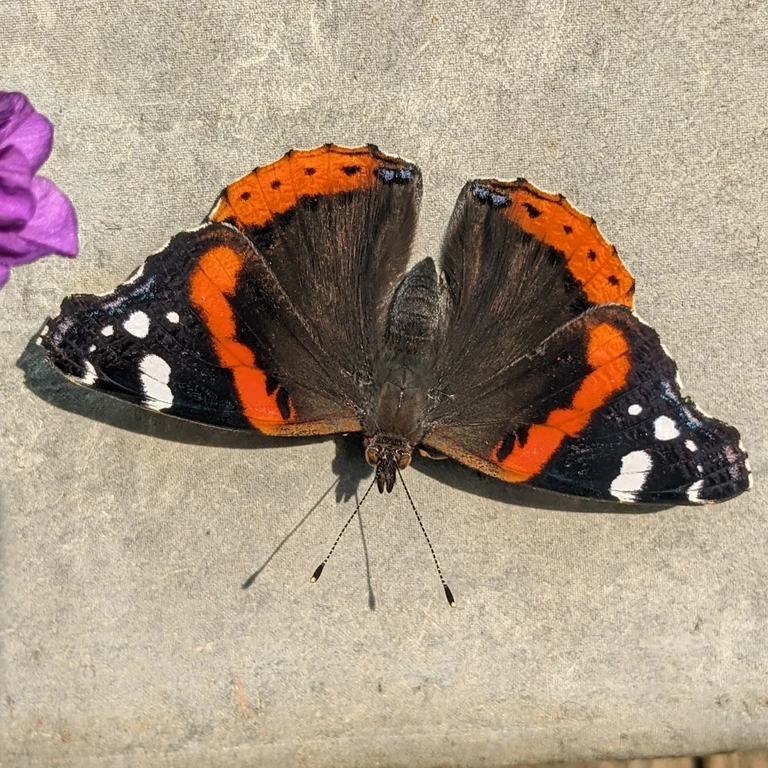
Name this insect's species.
Vanessa atalanta
